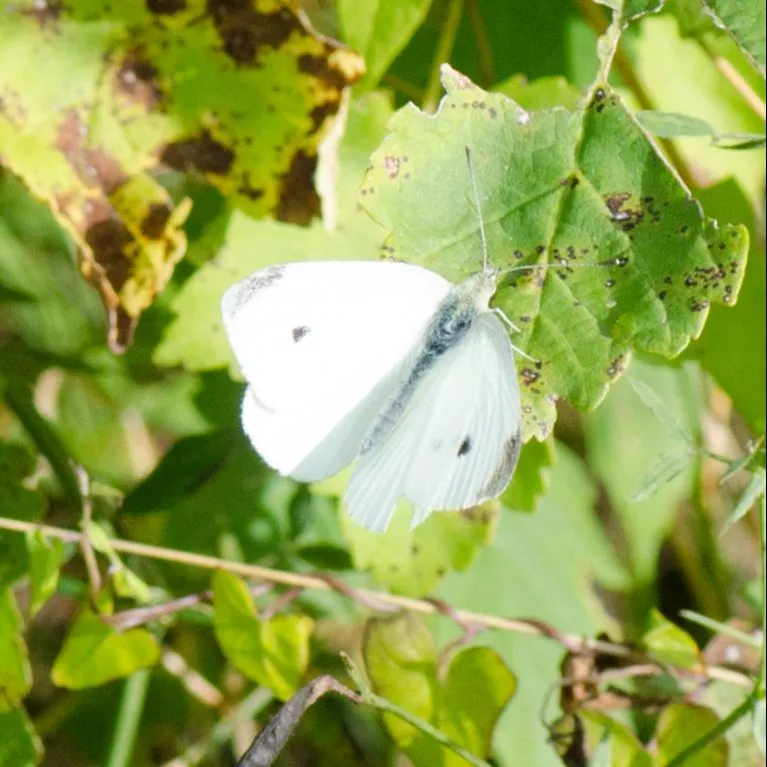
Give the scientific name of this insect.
Pieris rapae
